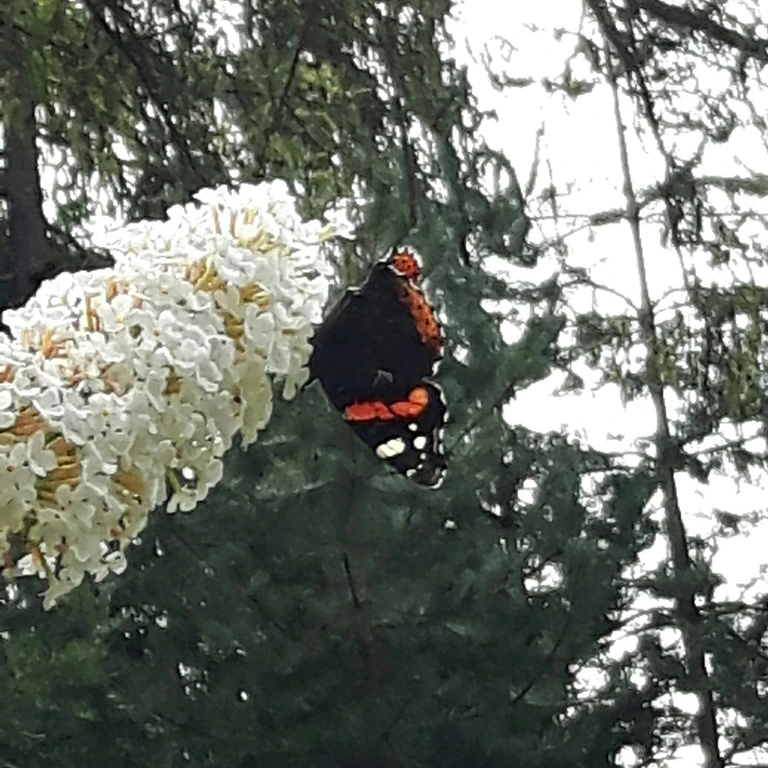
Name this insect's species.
Vanessa atalanta
